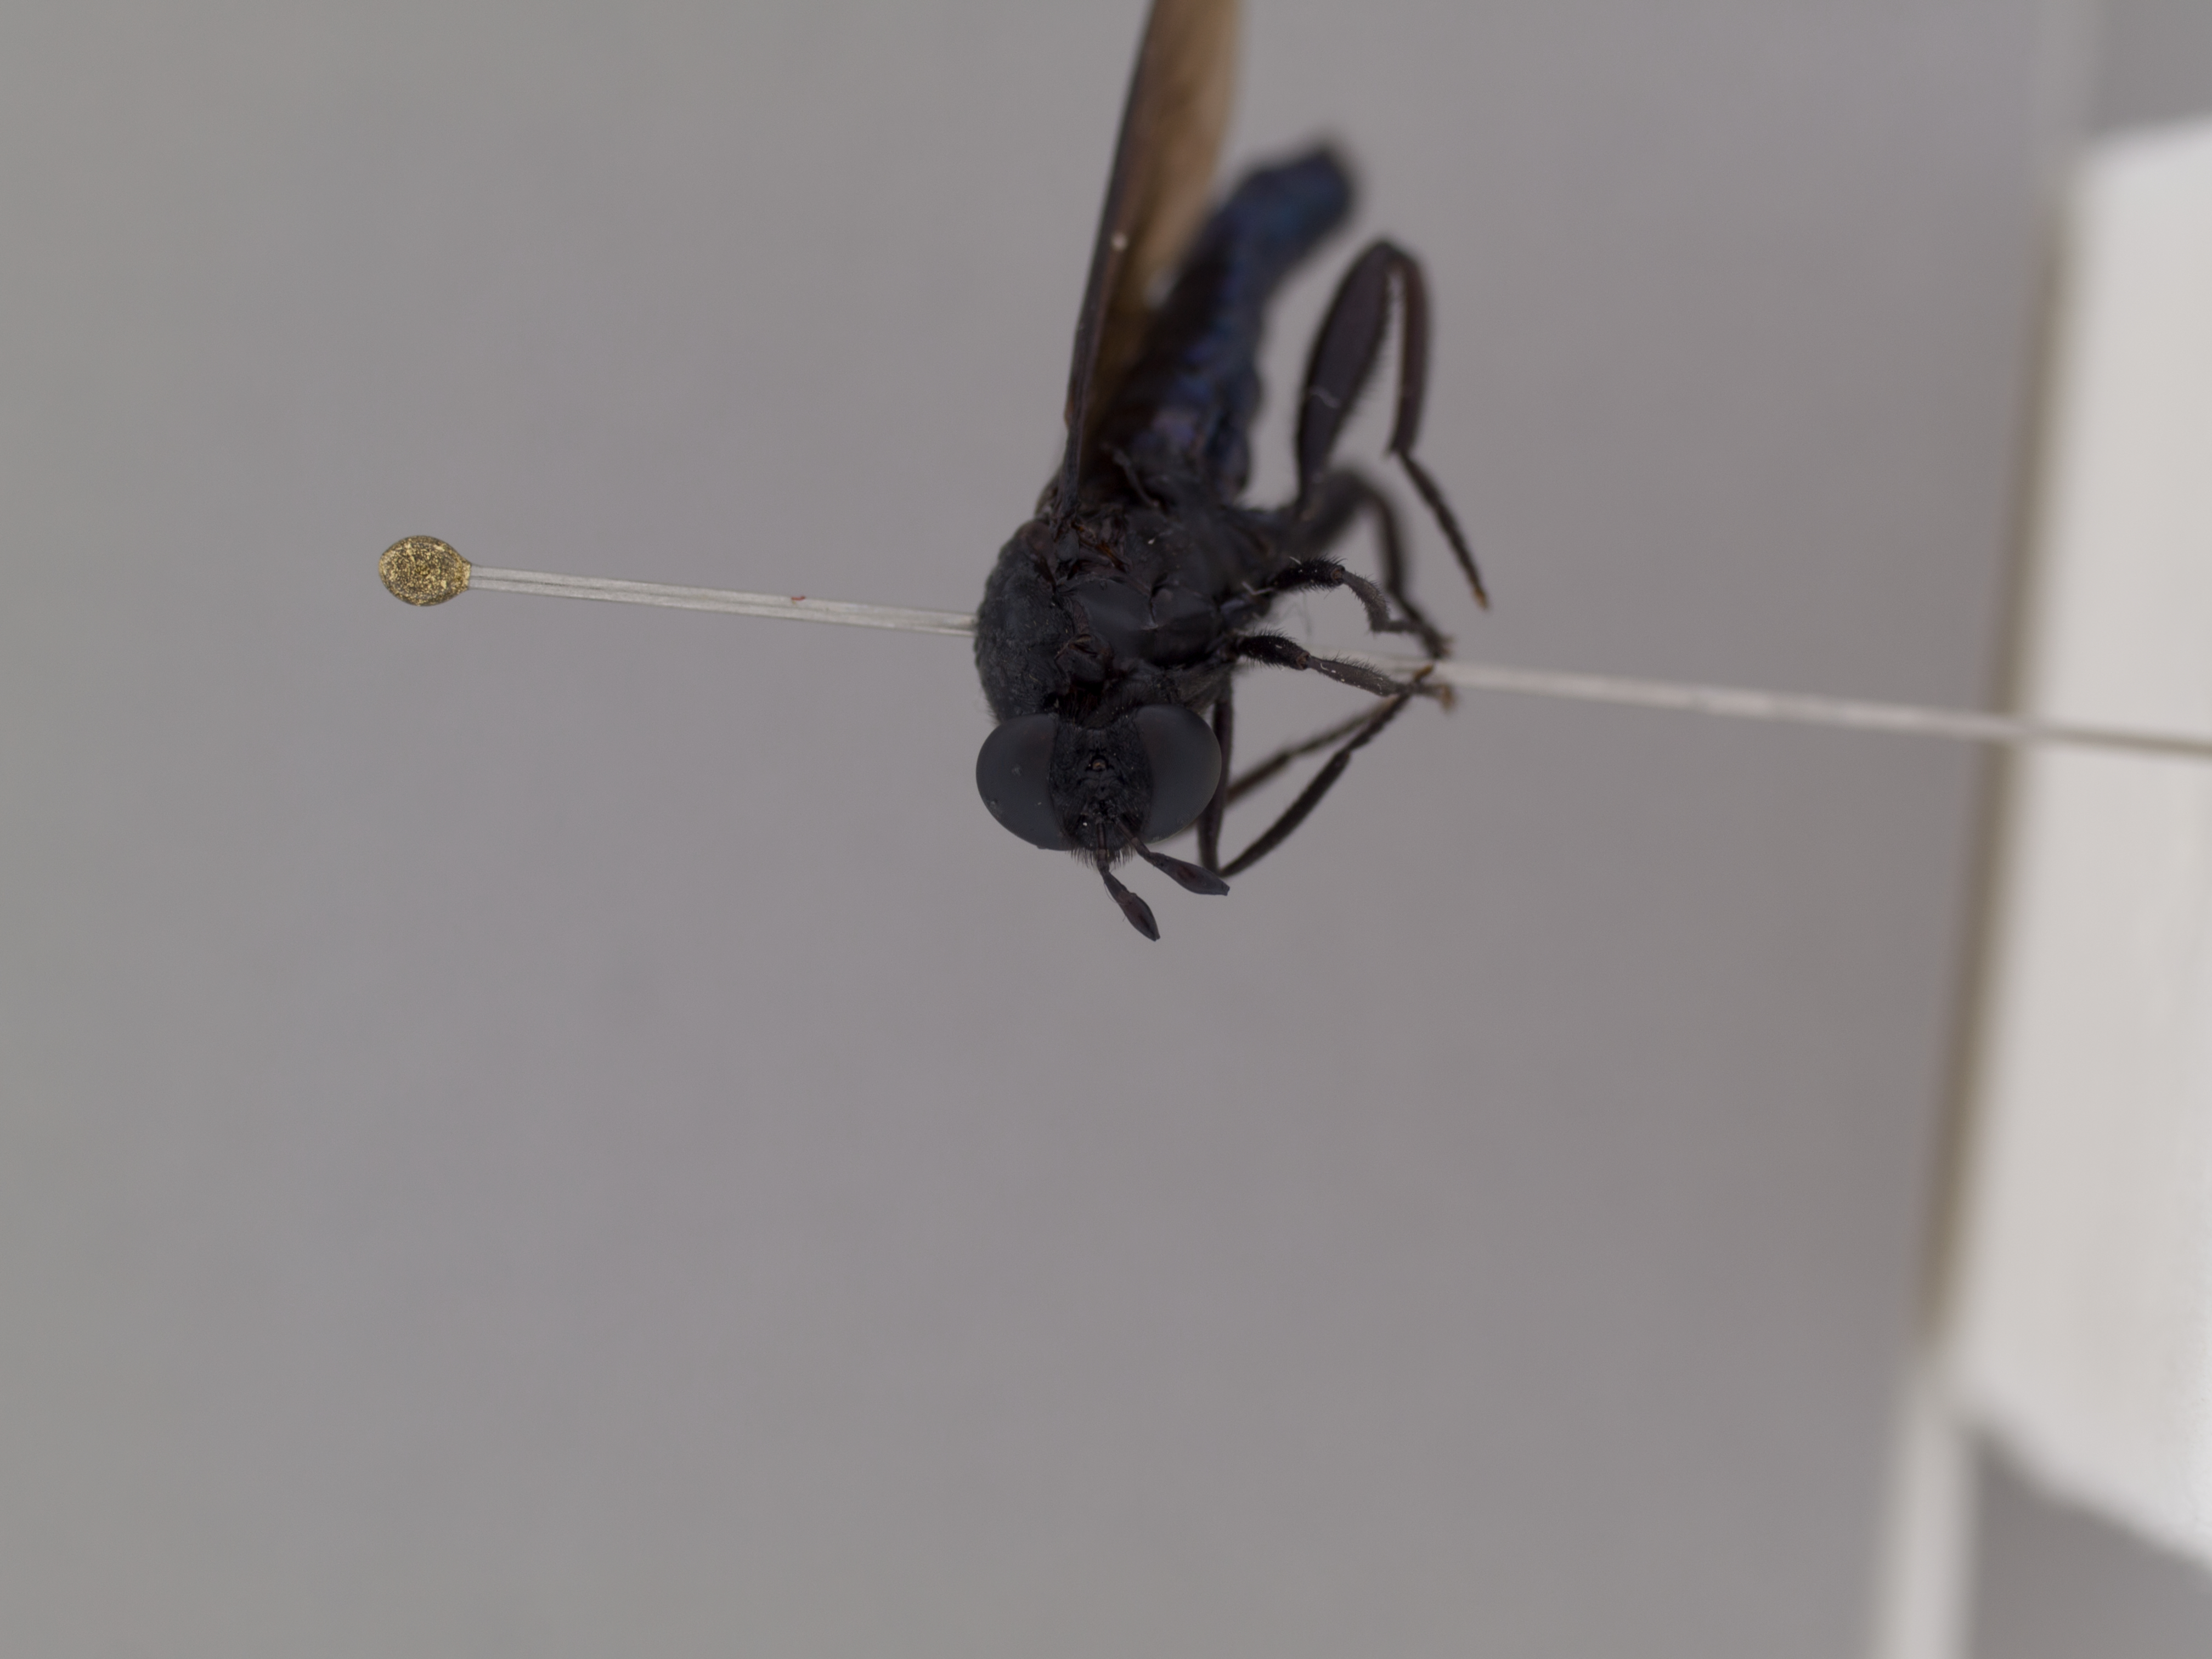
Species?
Messiasia californica
